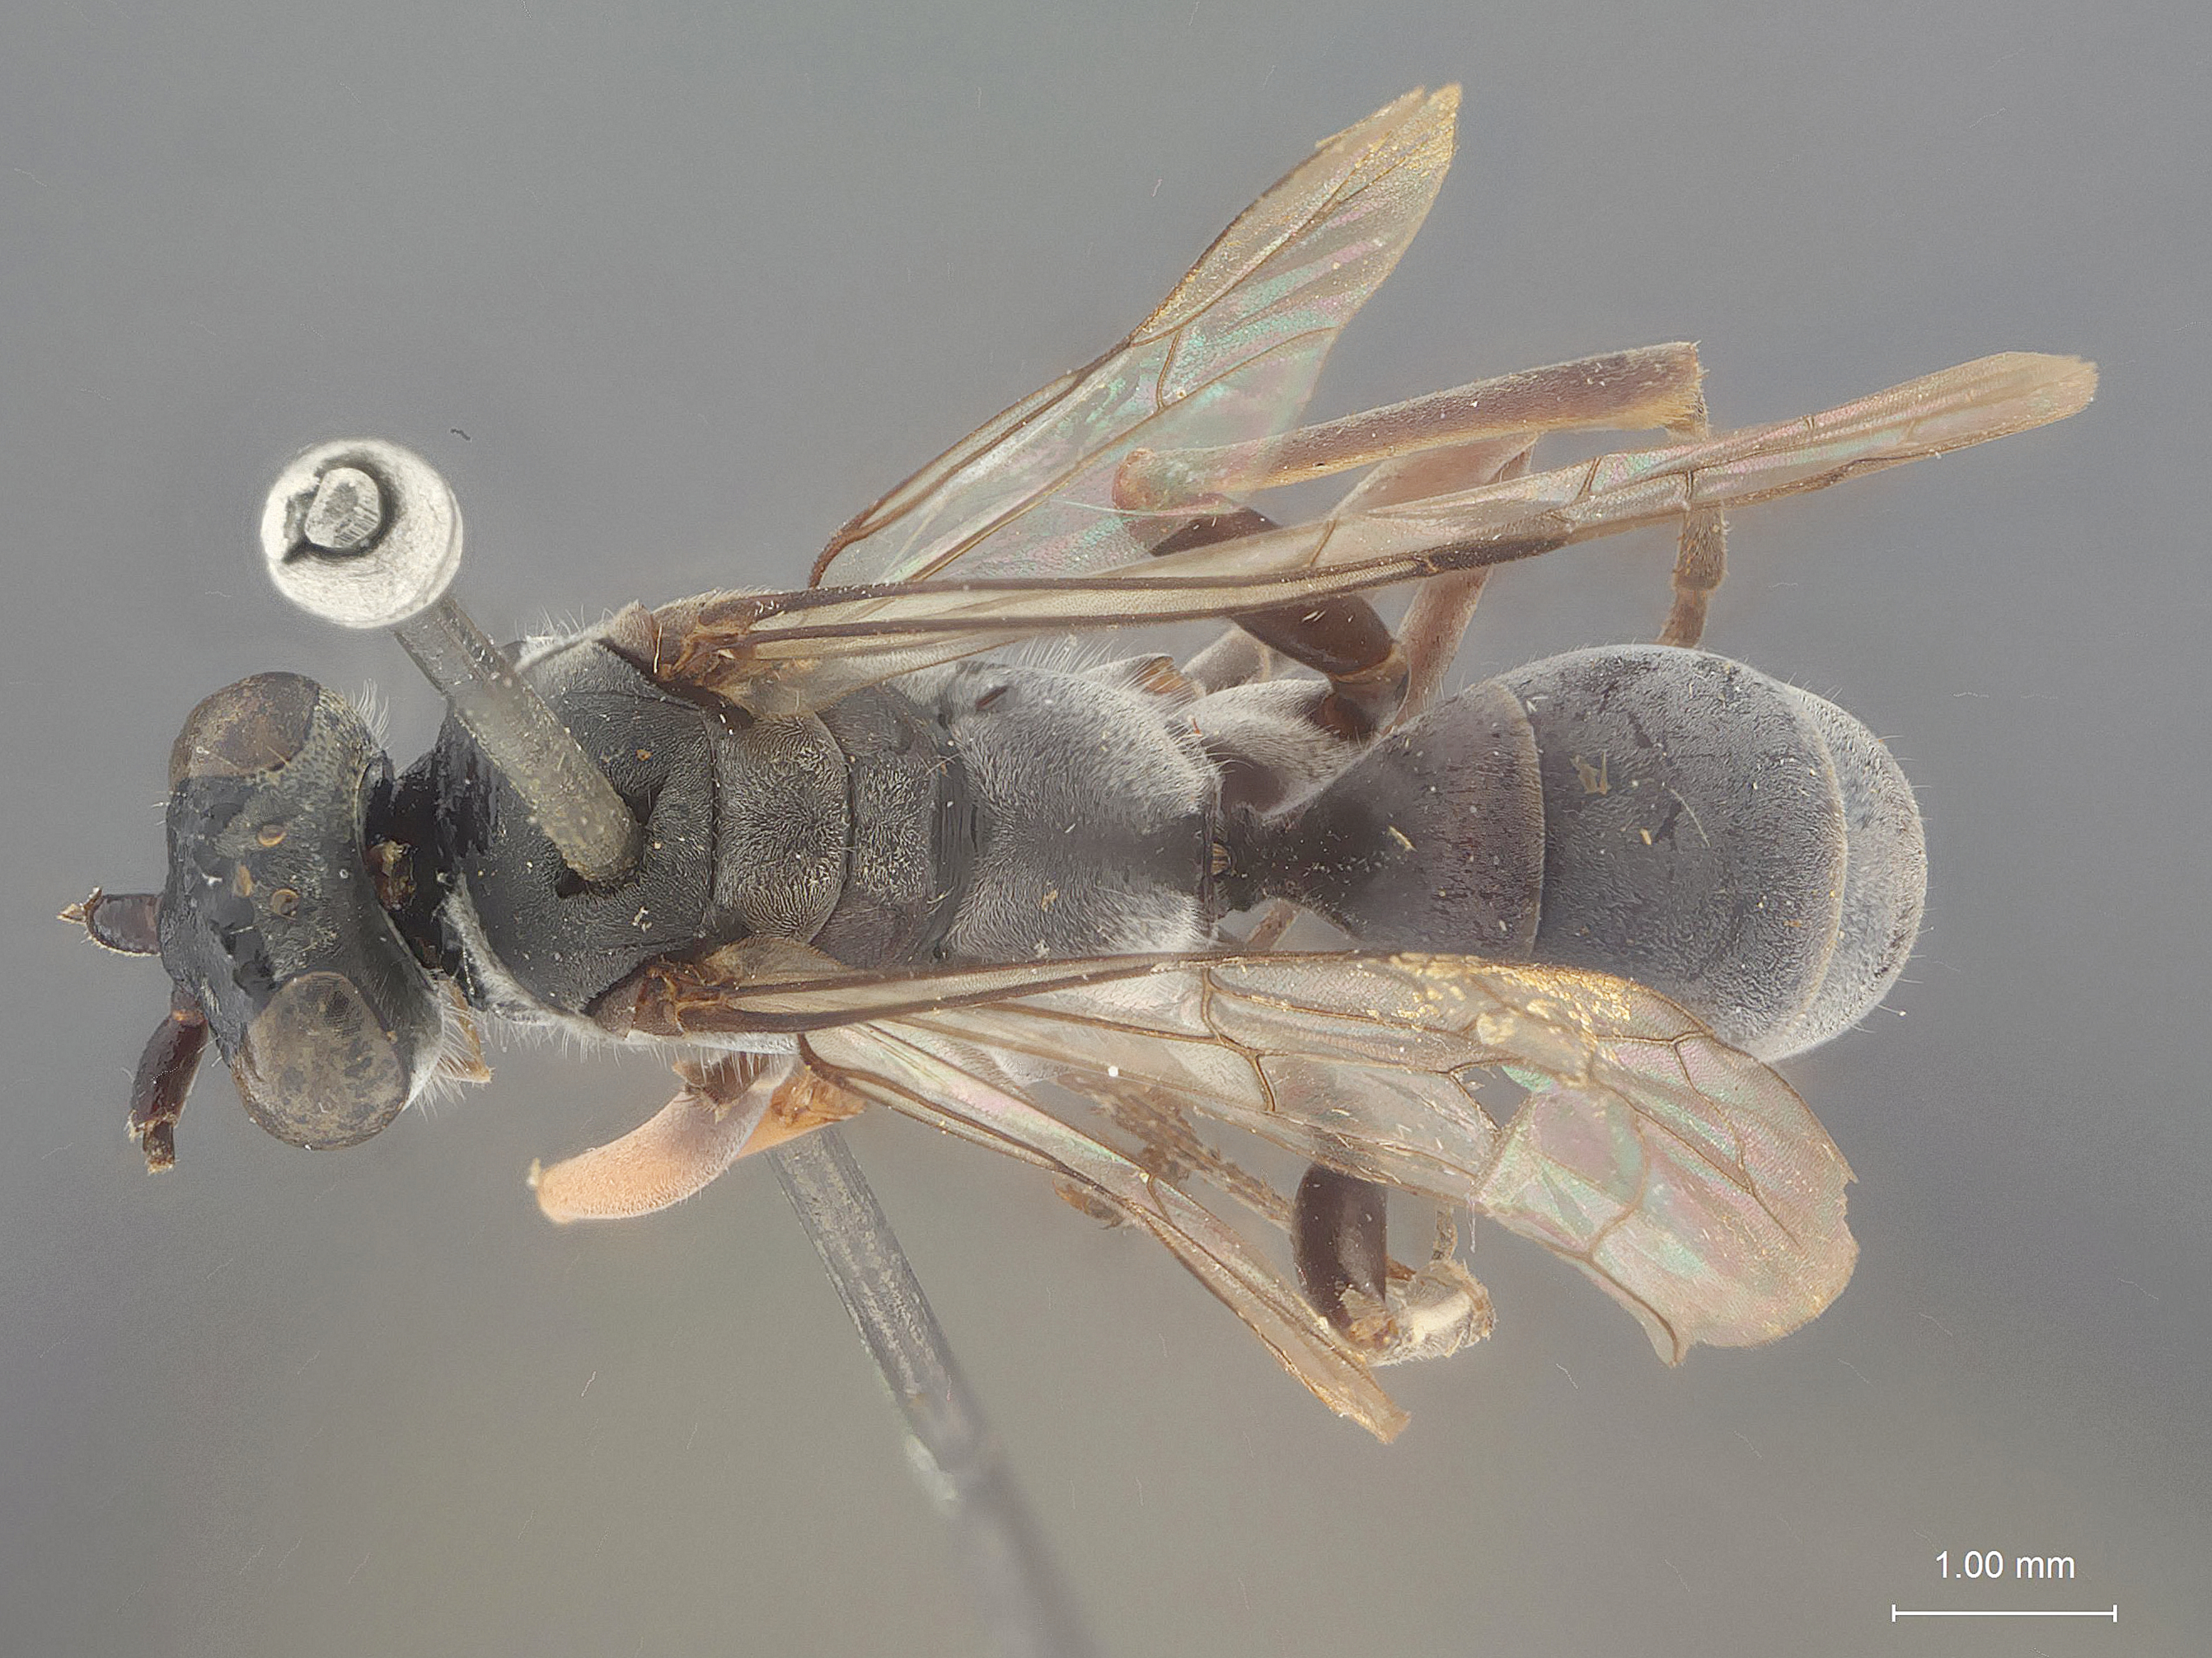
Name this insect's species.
Pseudagenia circe
